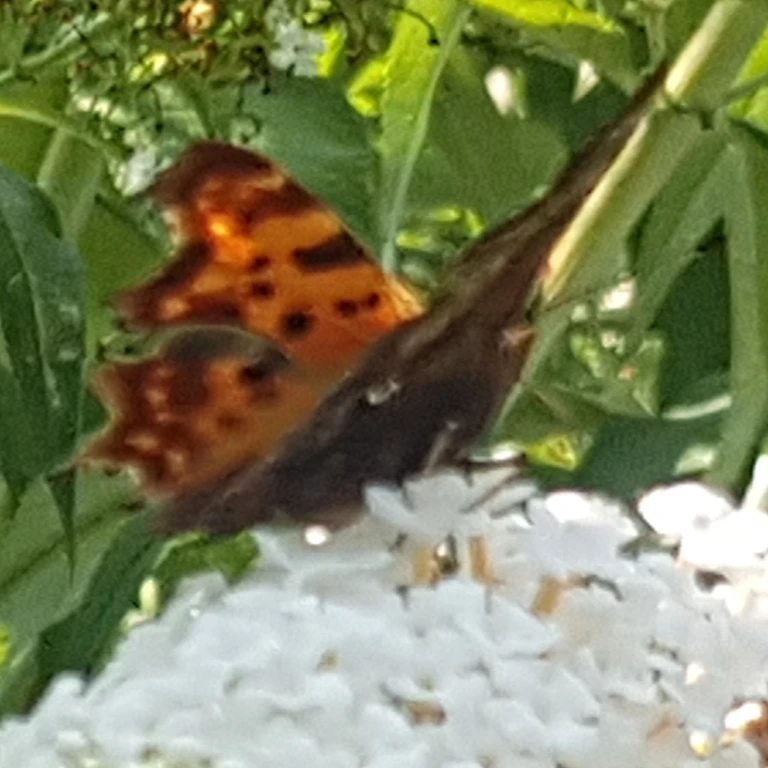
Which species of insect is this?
Polygonia c-album
